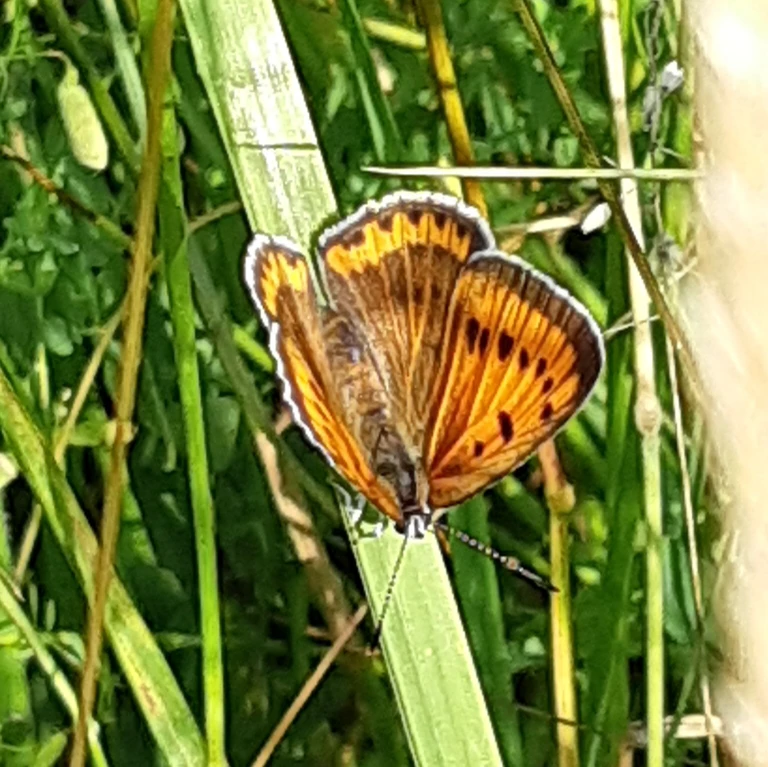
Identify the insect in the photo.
Lycaena dispar
